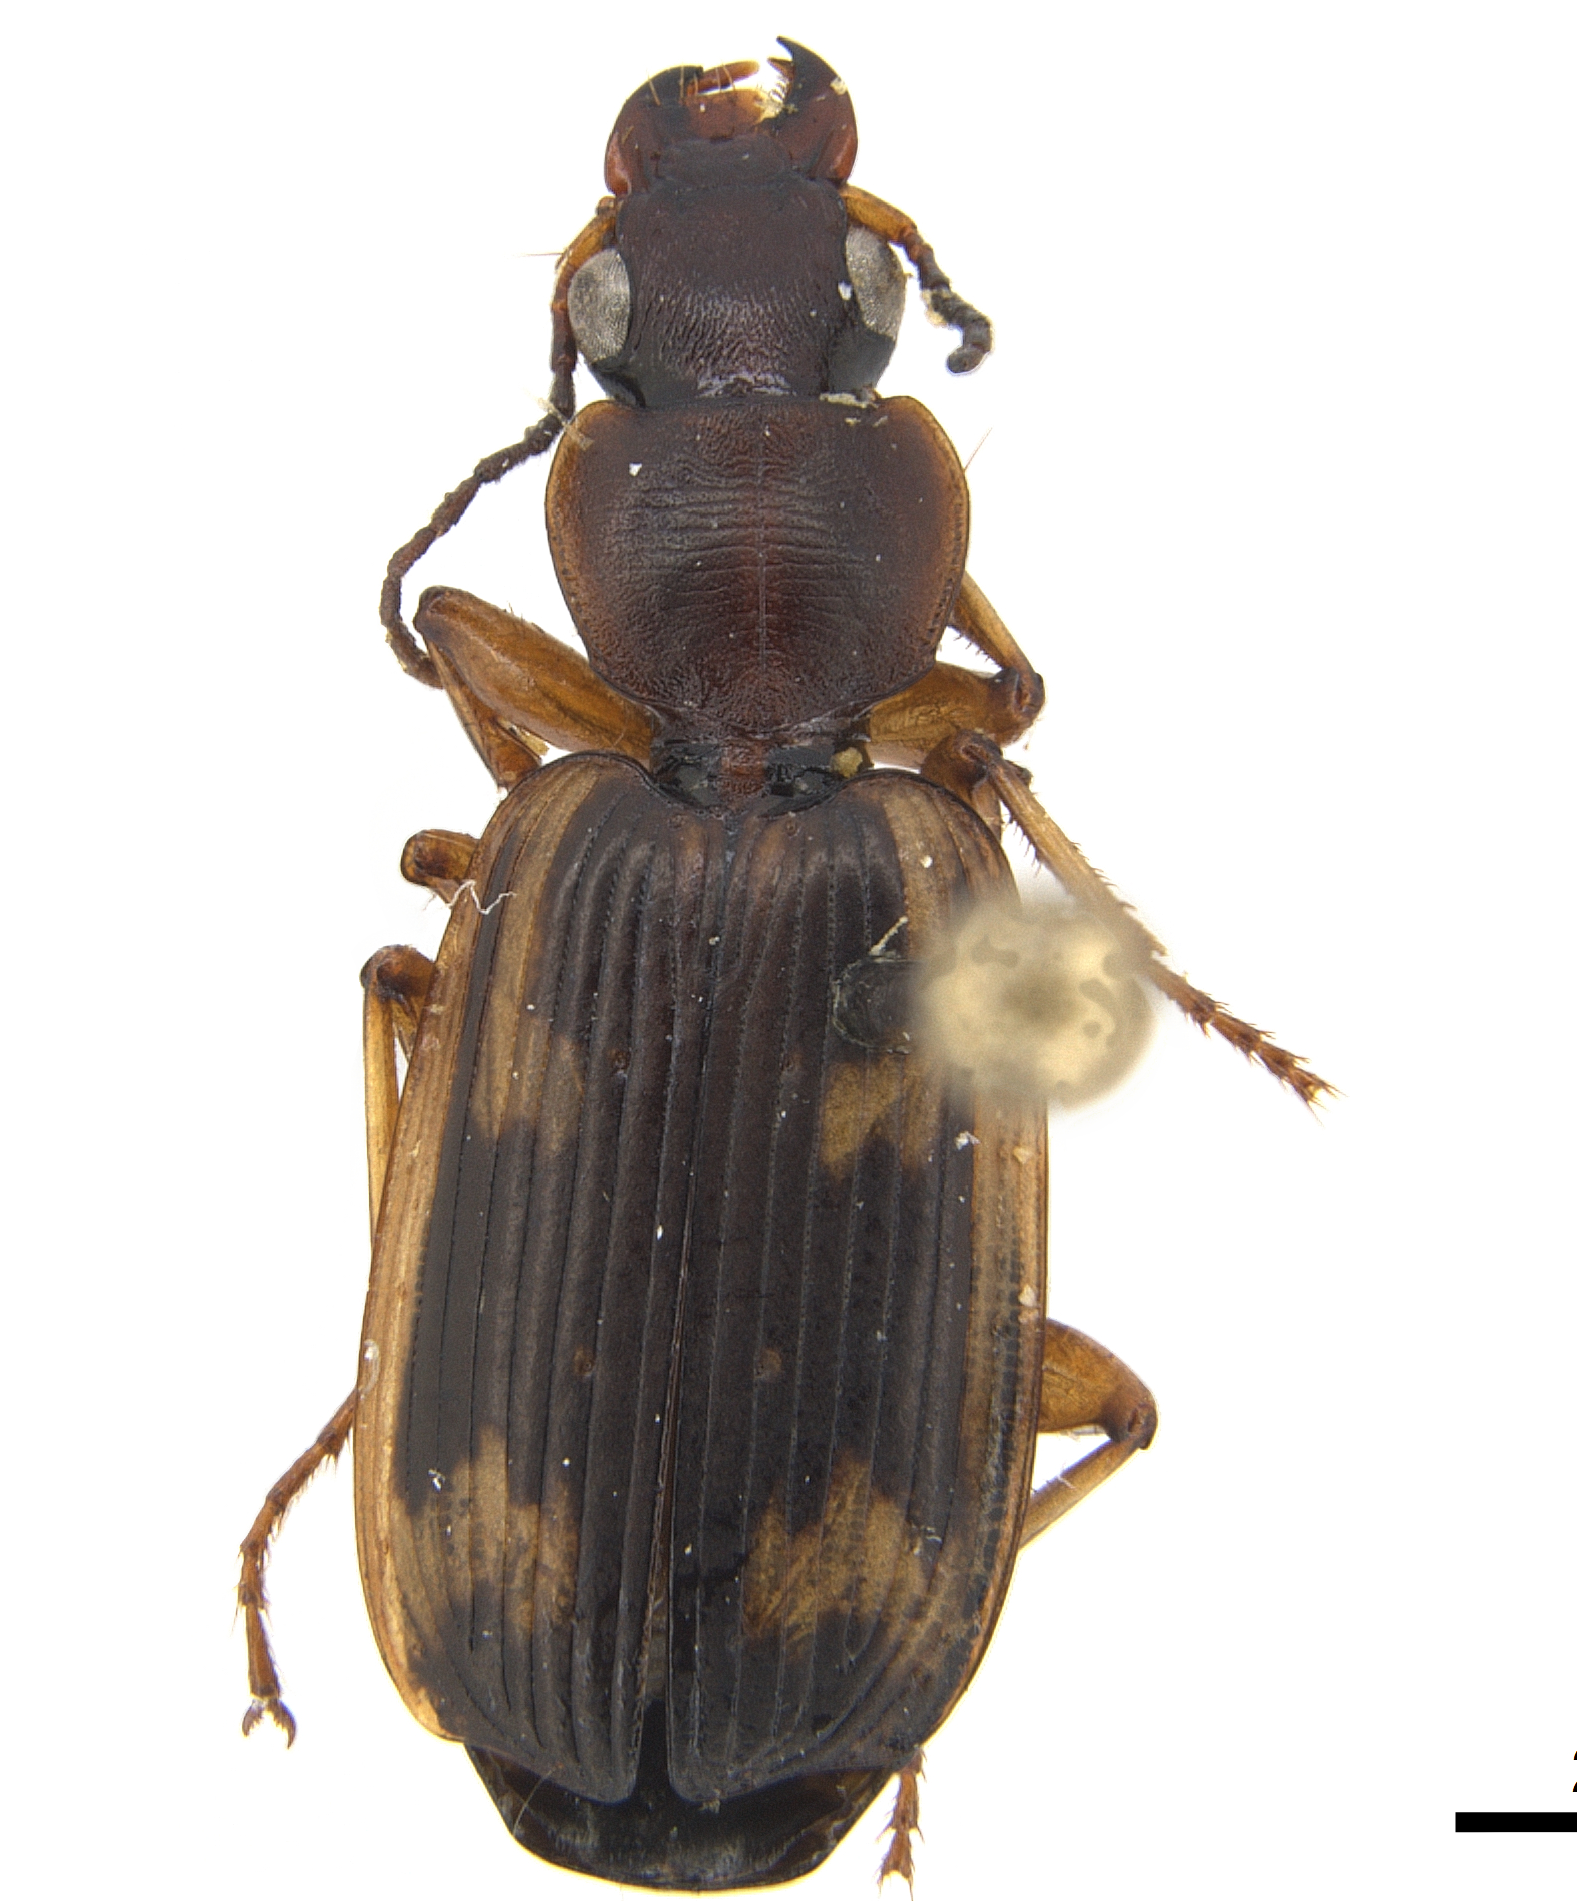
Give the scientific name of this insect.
Apenes hilariola
